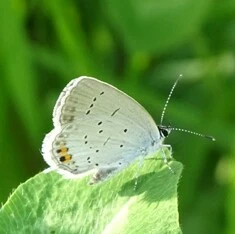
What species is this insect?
Cupido argiades (also Elkalyce argiades)
